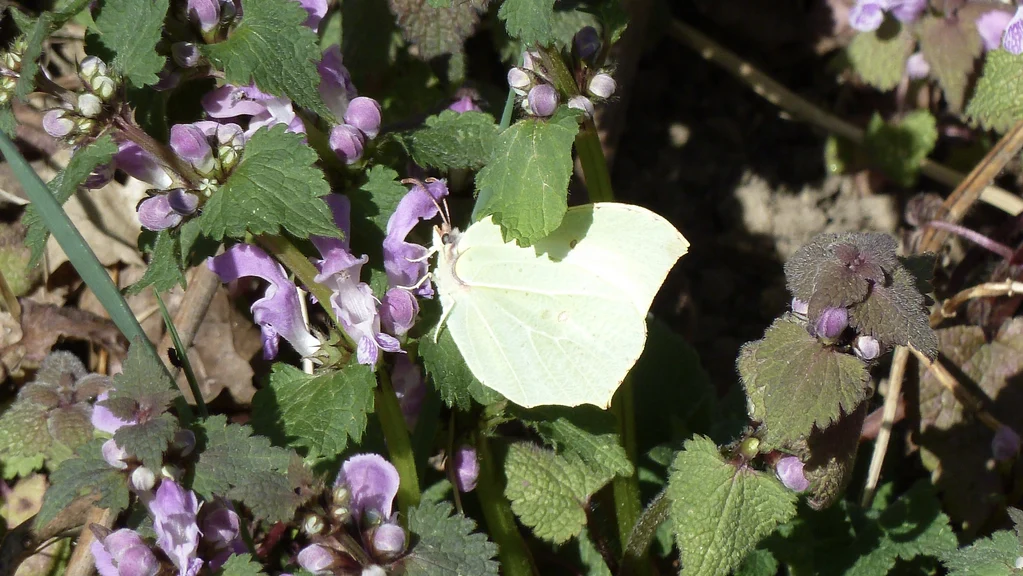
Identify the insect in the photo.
Gonepteryx rhamni
